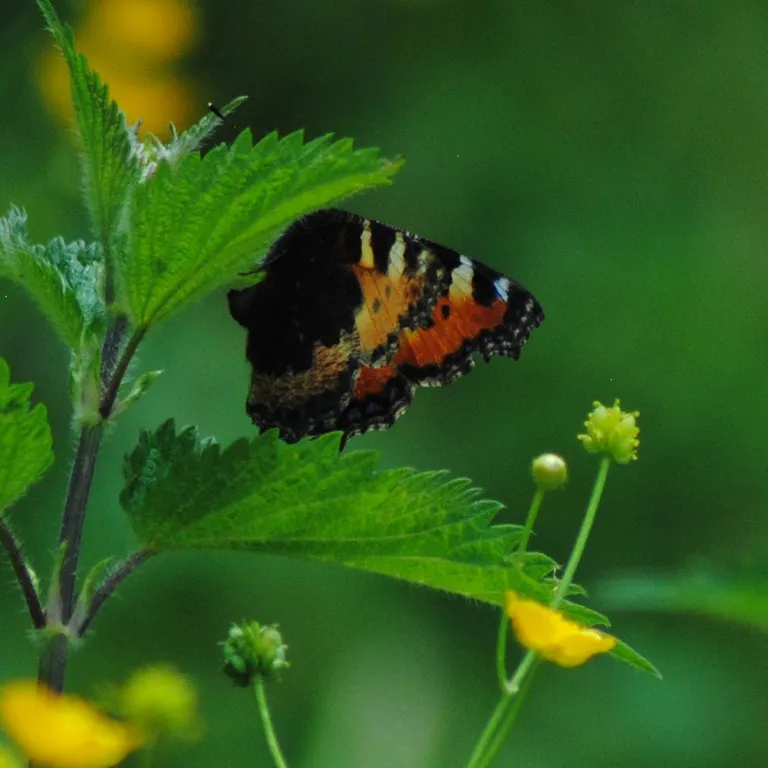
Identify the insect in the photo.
Aglais urticae
